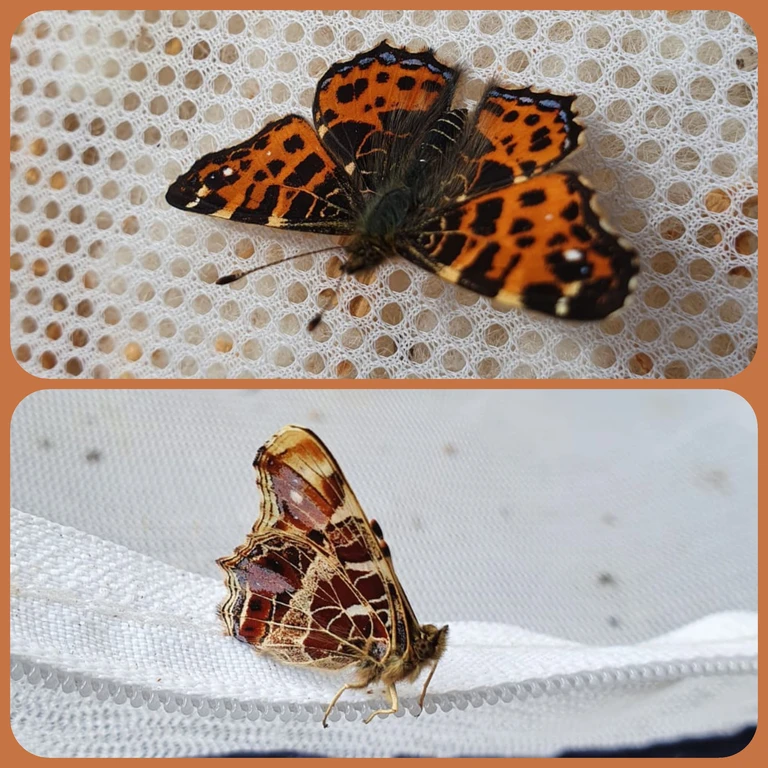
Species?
Araschnia levana
